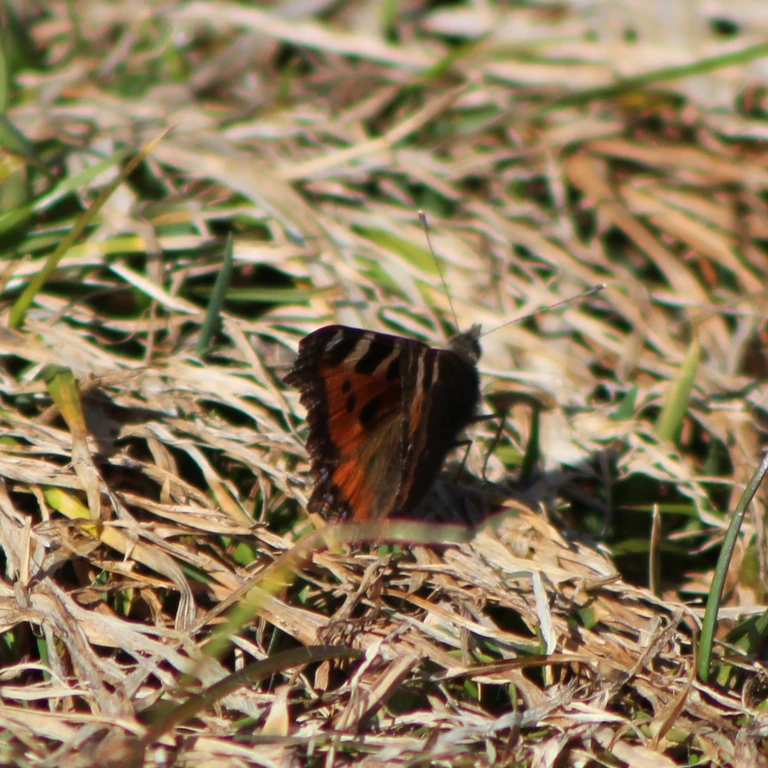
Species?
Aglais urticae
